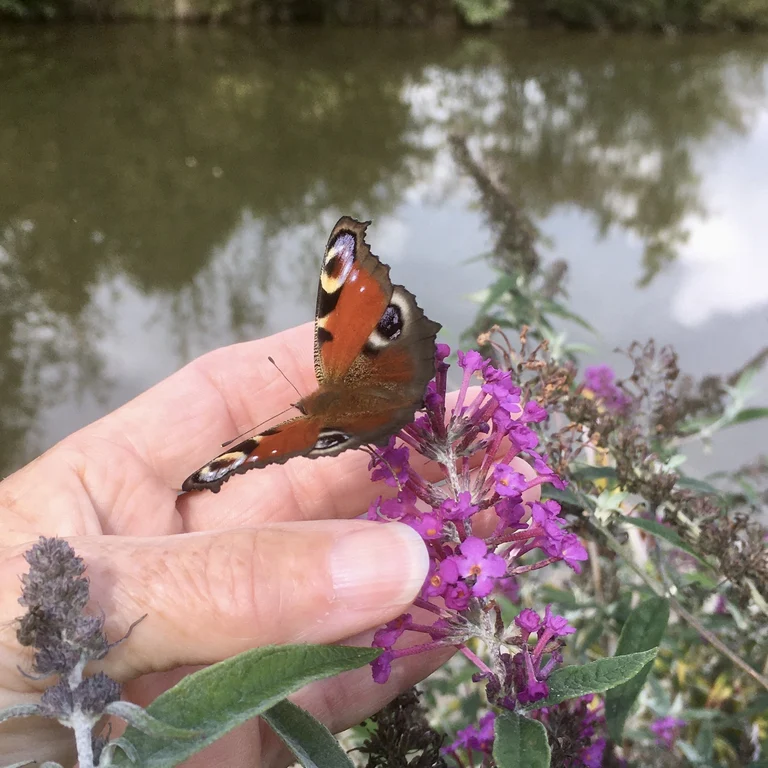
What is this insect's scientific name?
Aglais io
